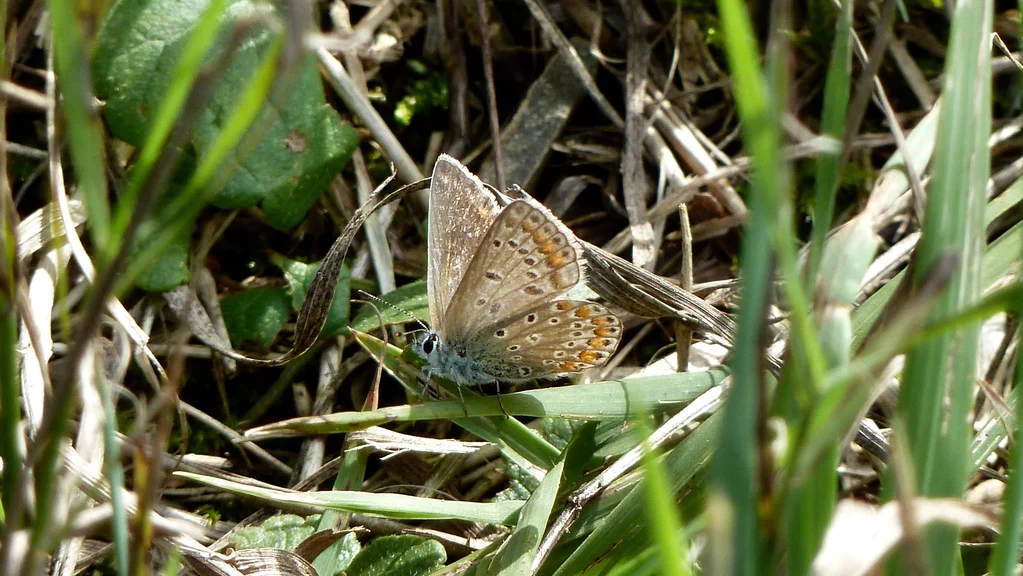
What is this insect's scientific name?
Polyommatus icarus
